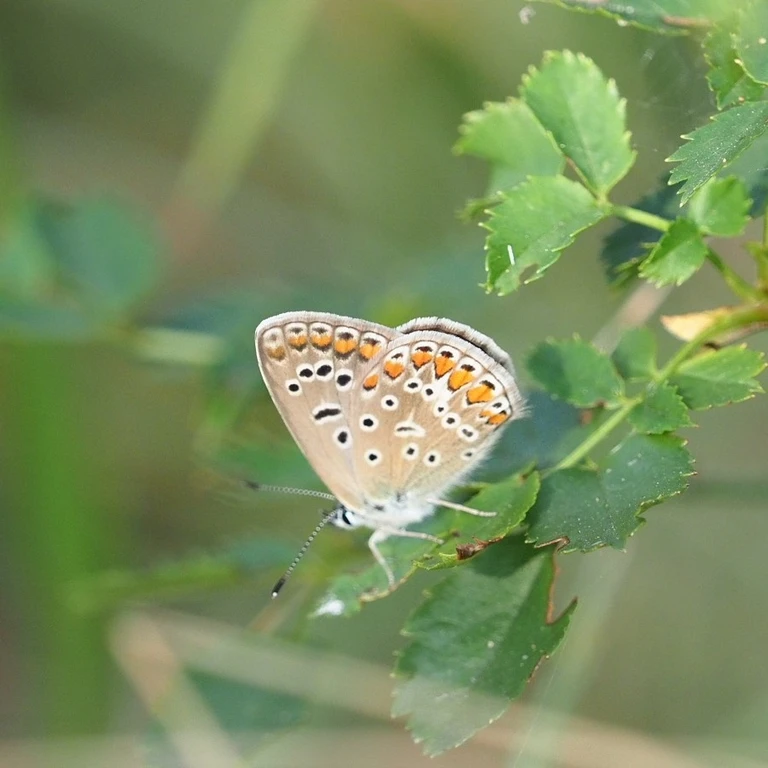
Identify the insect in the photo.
Polyommatus icarus
